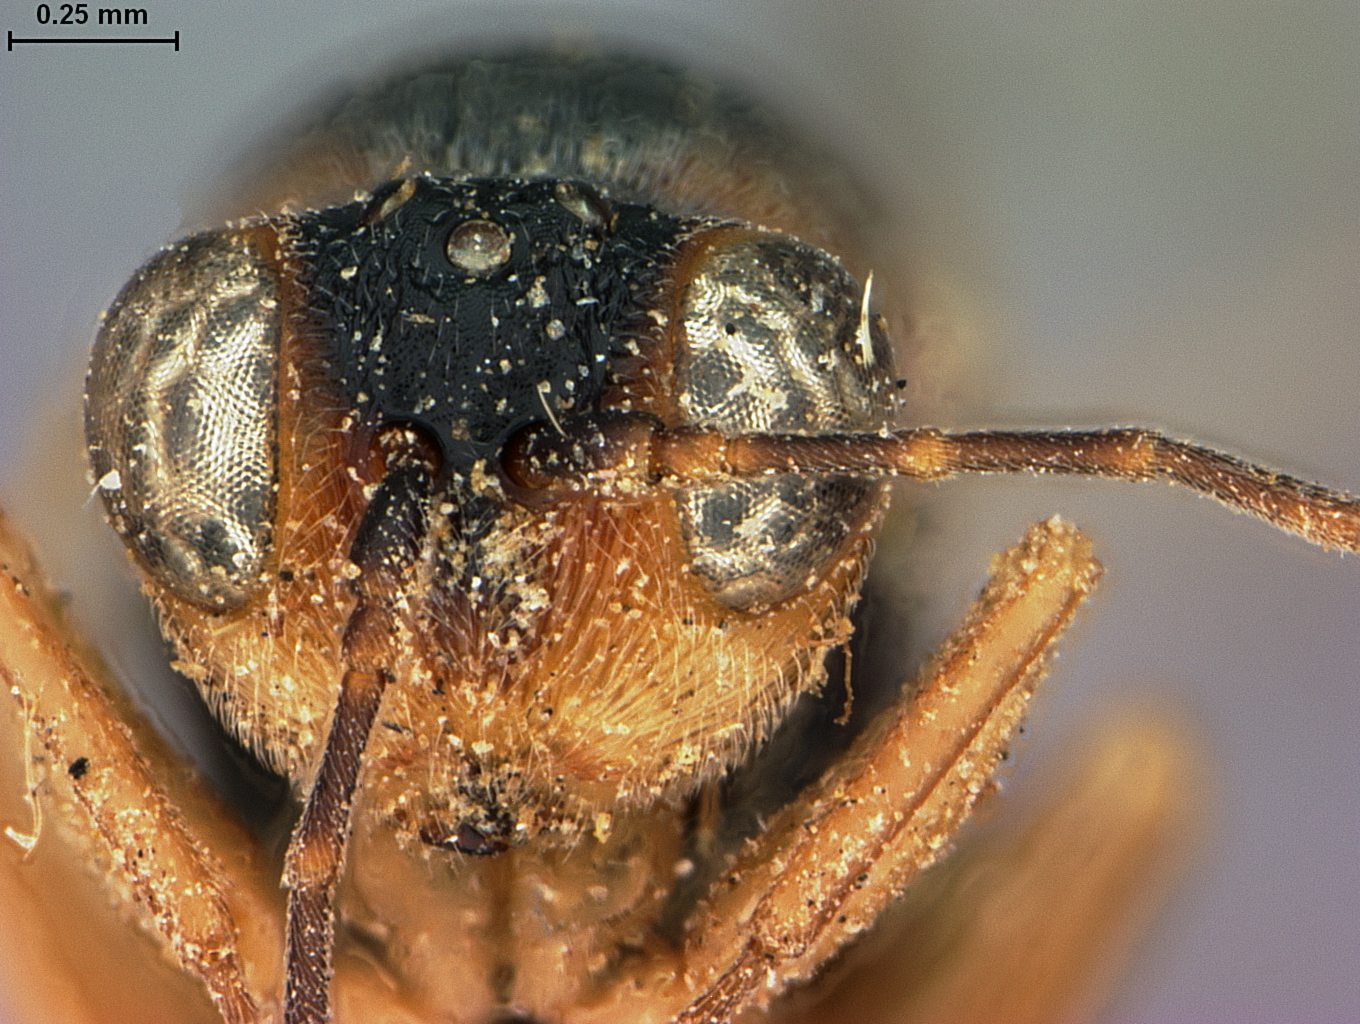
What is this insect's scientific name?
Synergus oneratus
